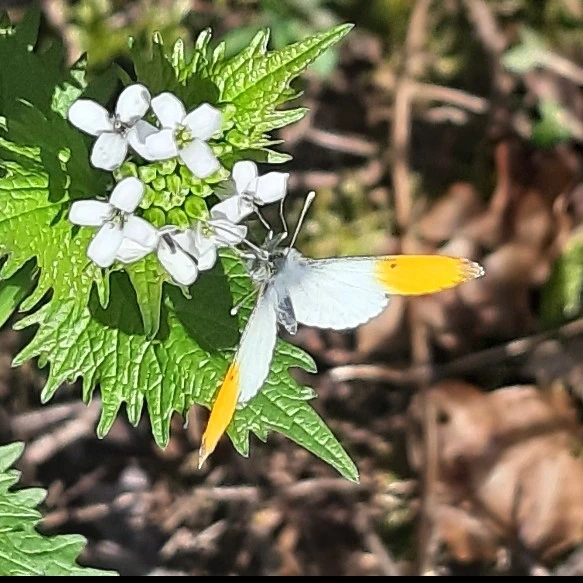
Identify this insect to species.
Anthocharis cardamines
